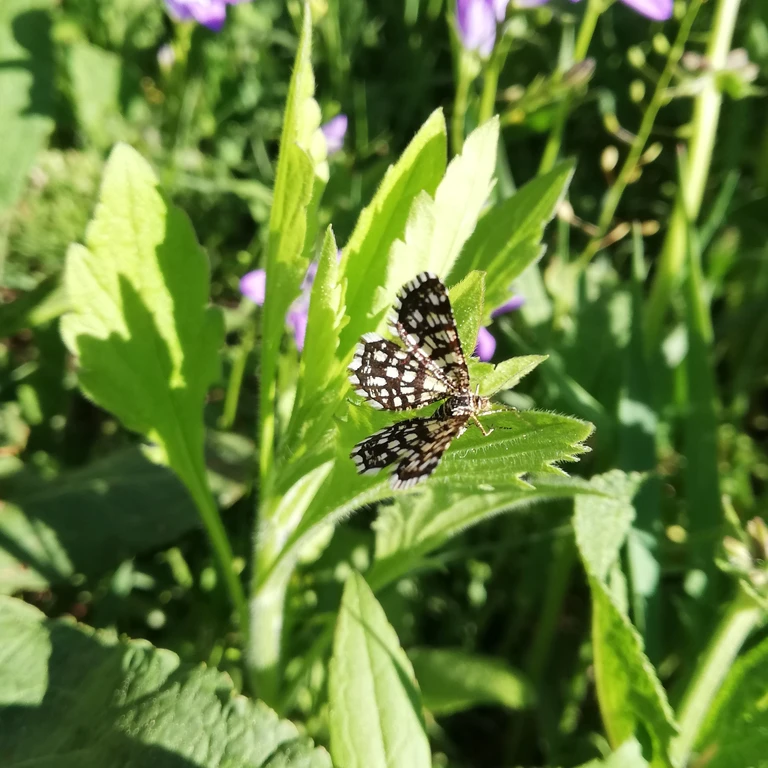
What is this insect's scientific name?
Chiasmia clathrata
